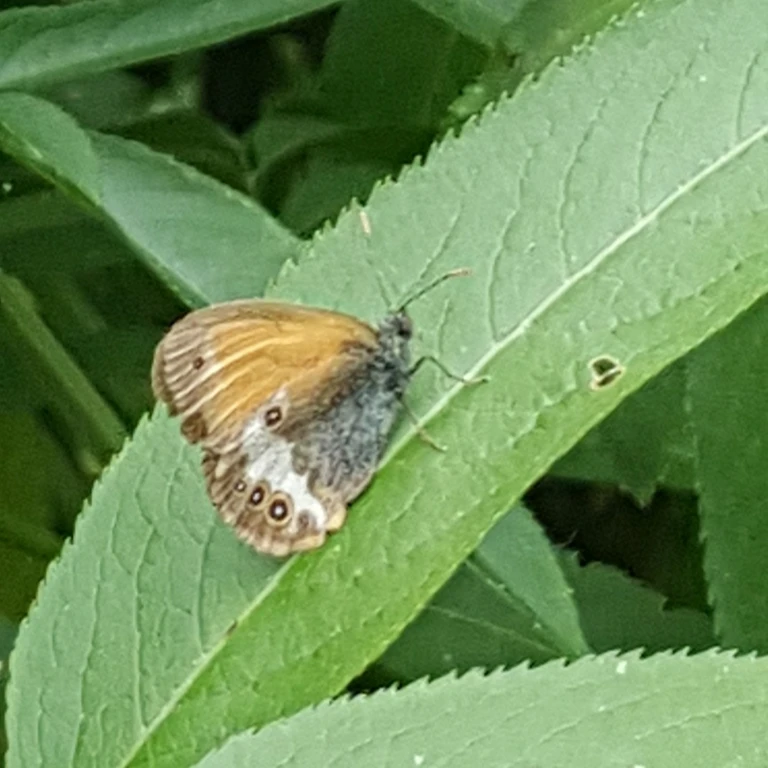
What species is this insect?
Coenonympha arcania
